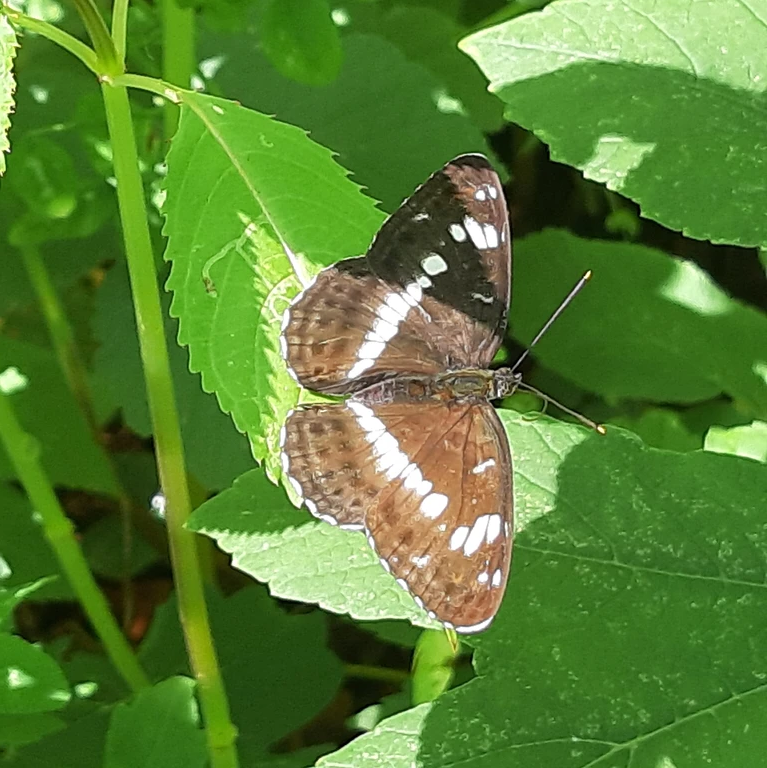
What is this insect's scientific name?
Limenitis camilla (also Ladoga camilla)
